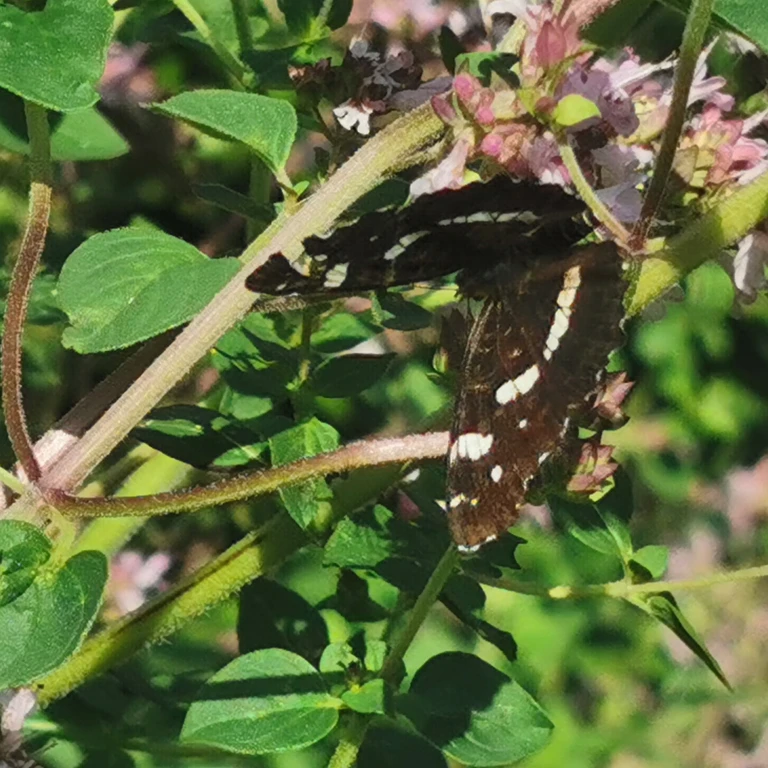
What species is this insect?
Araschnia levana
